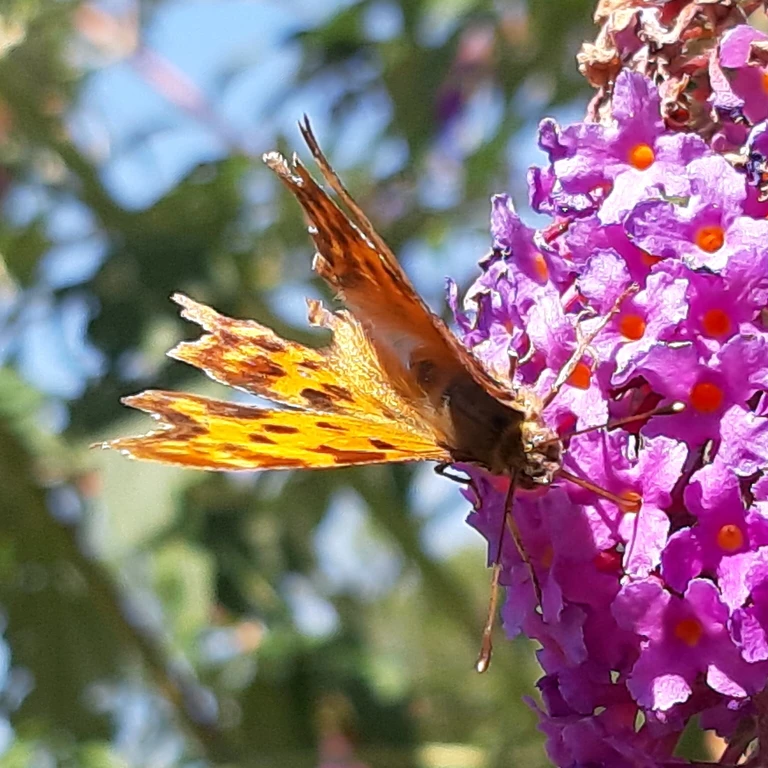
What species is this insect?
Polygonia c-album
